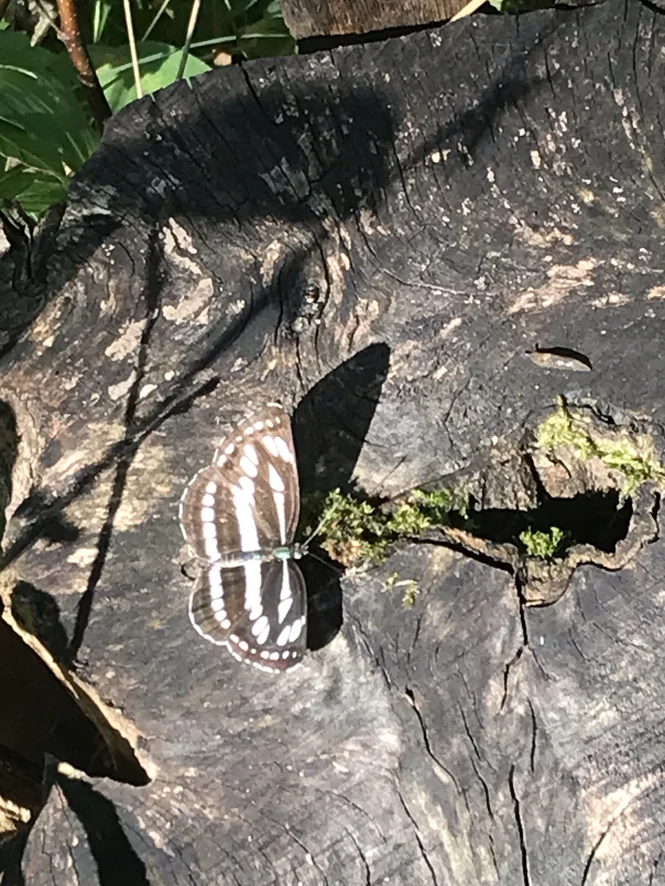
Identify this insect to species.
Neptis sappho
